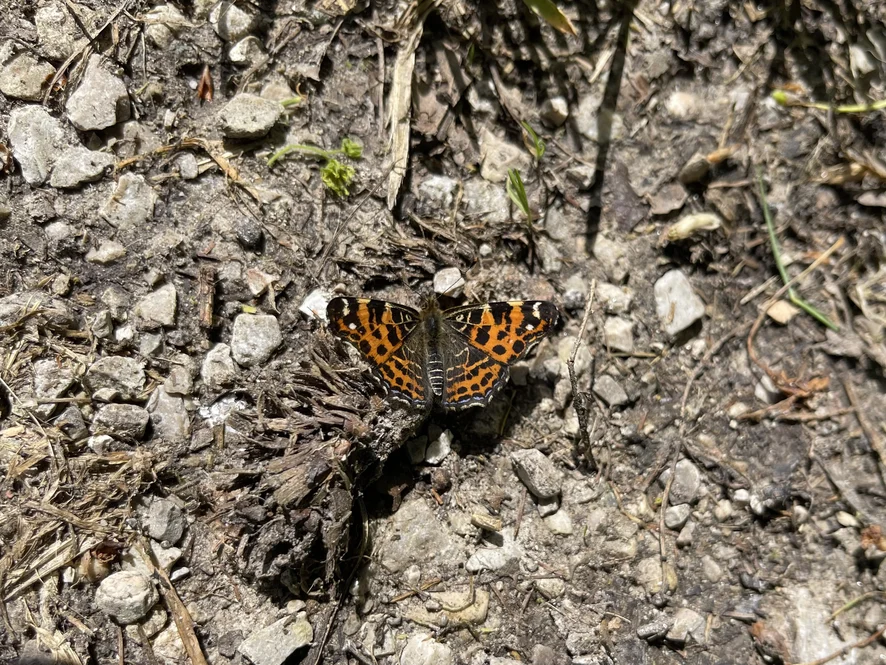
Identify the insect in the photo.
Araschnia levana
